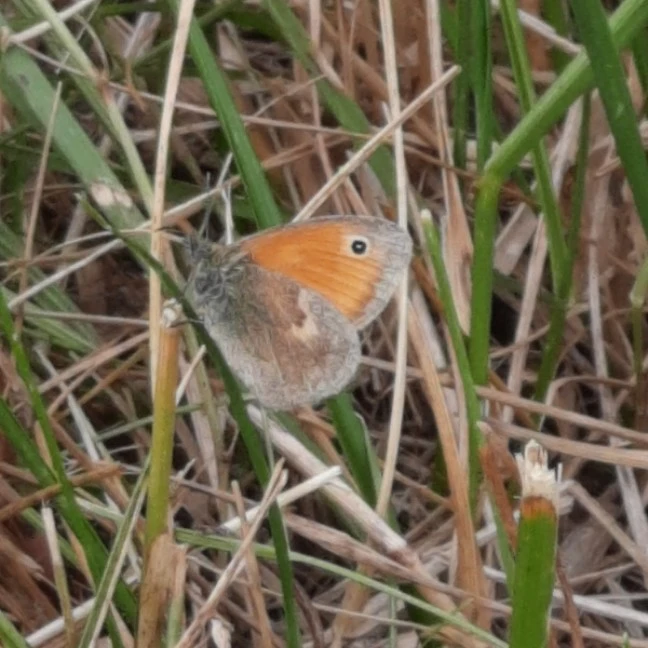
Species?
Coenonympha pamphilus
